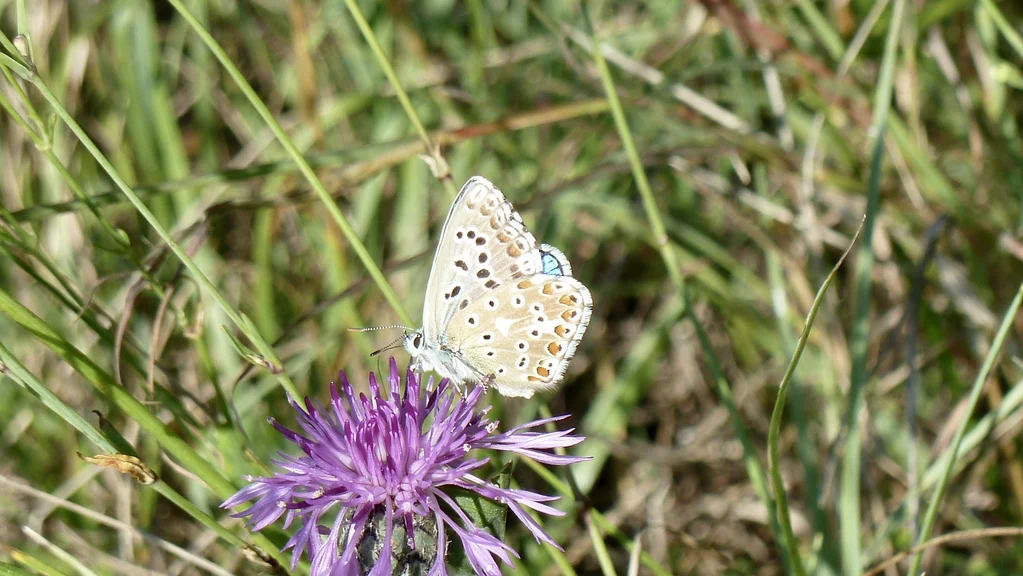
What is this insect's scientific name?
Lysandra bellargus
